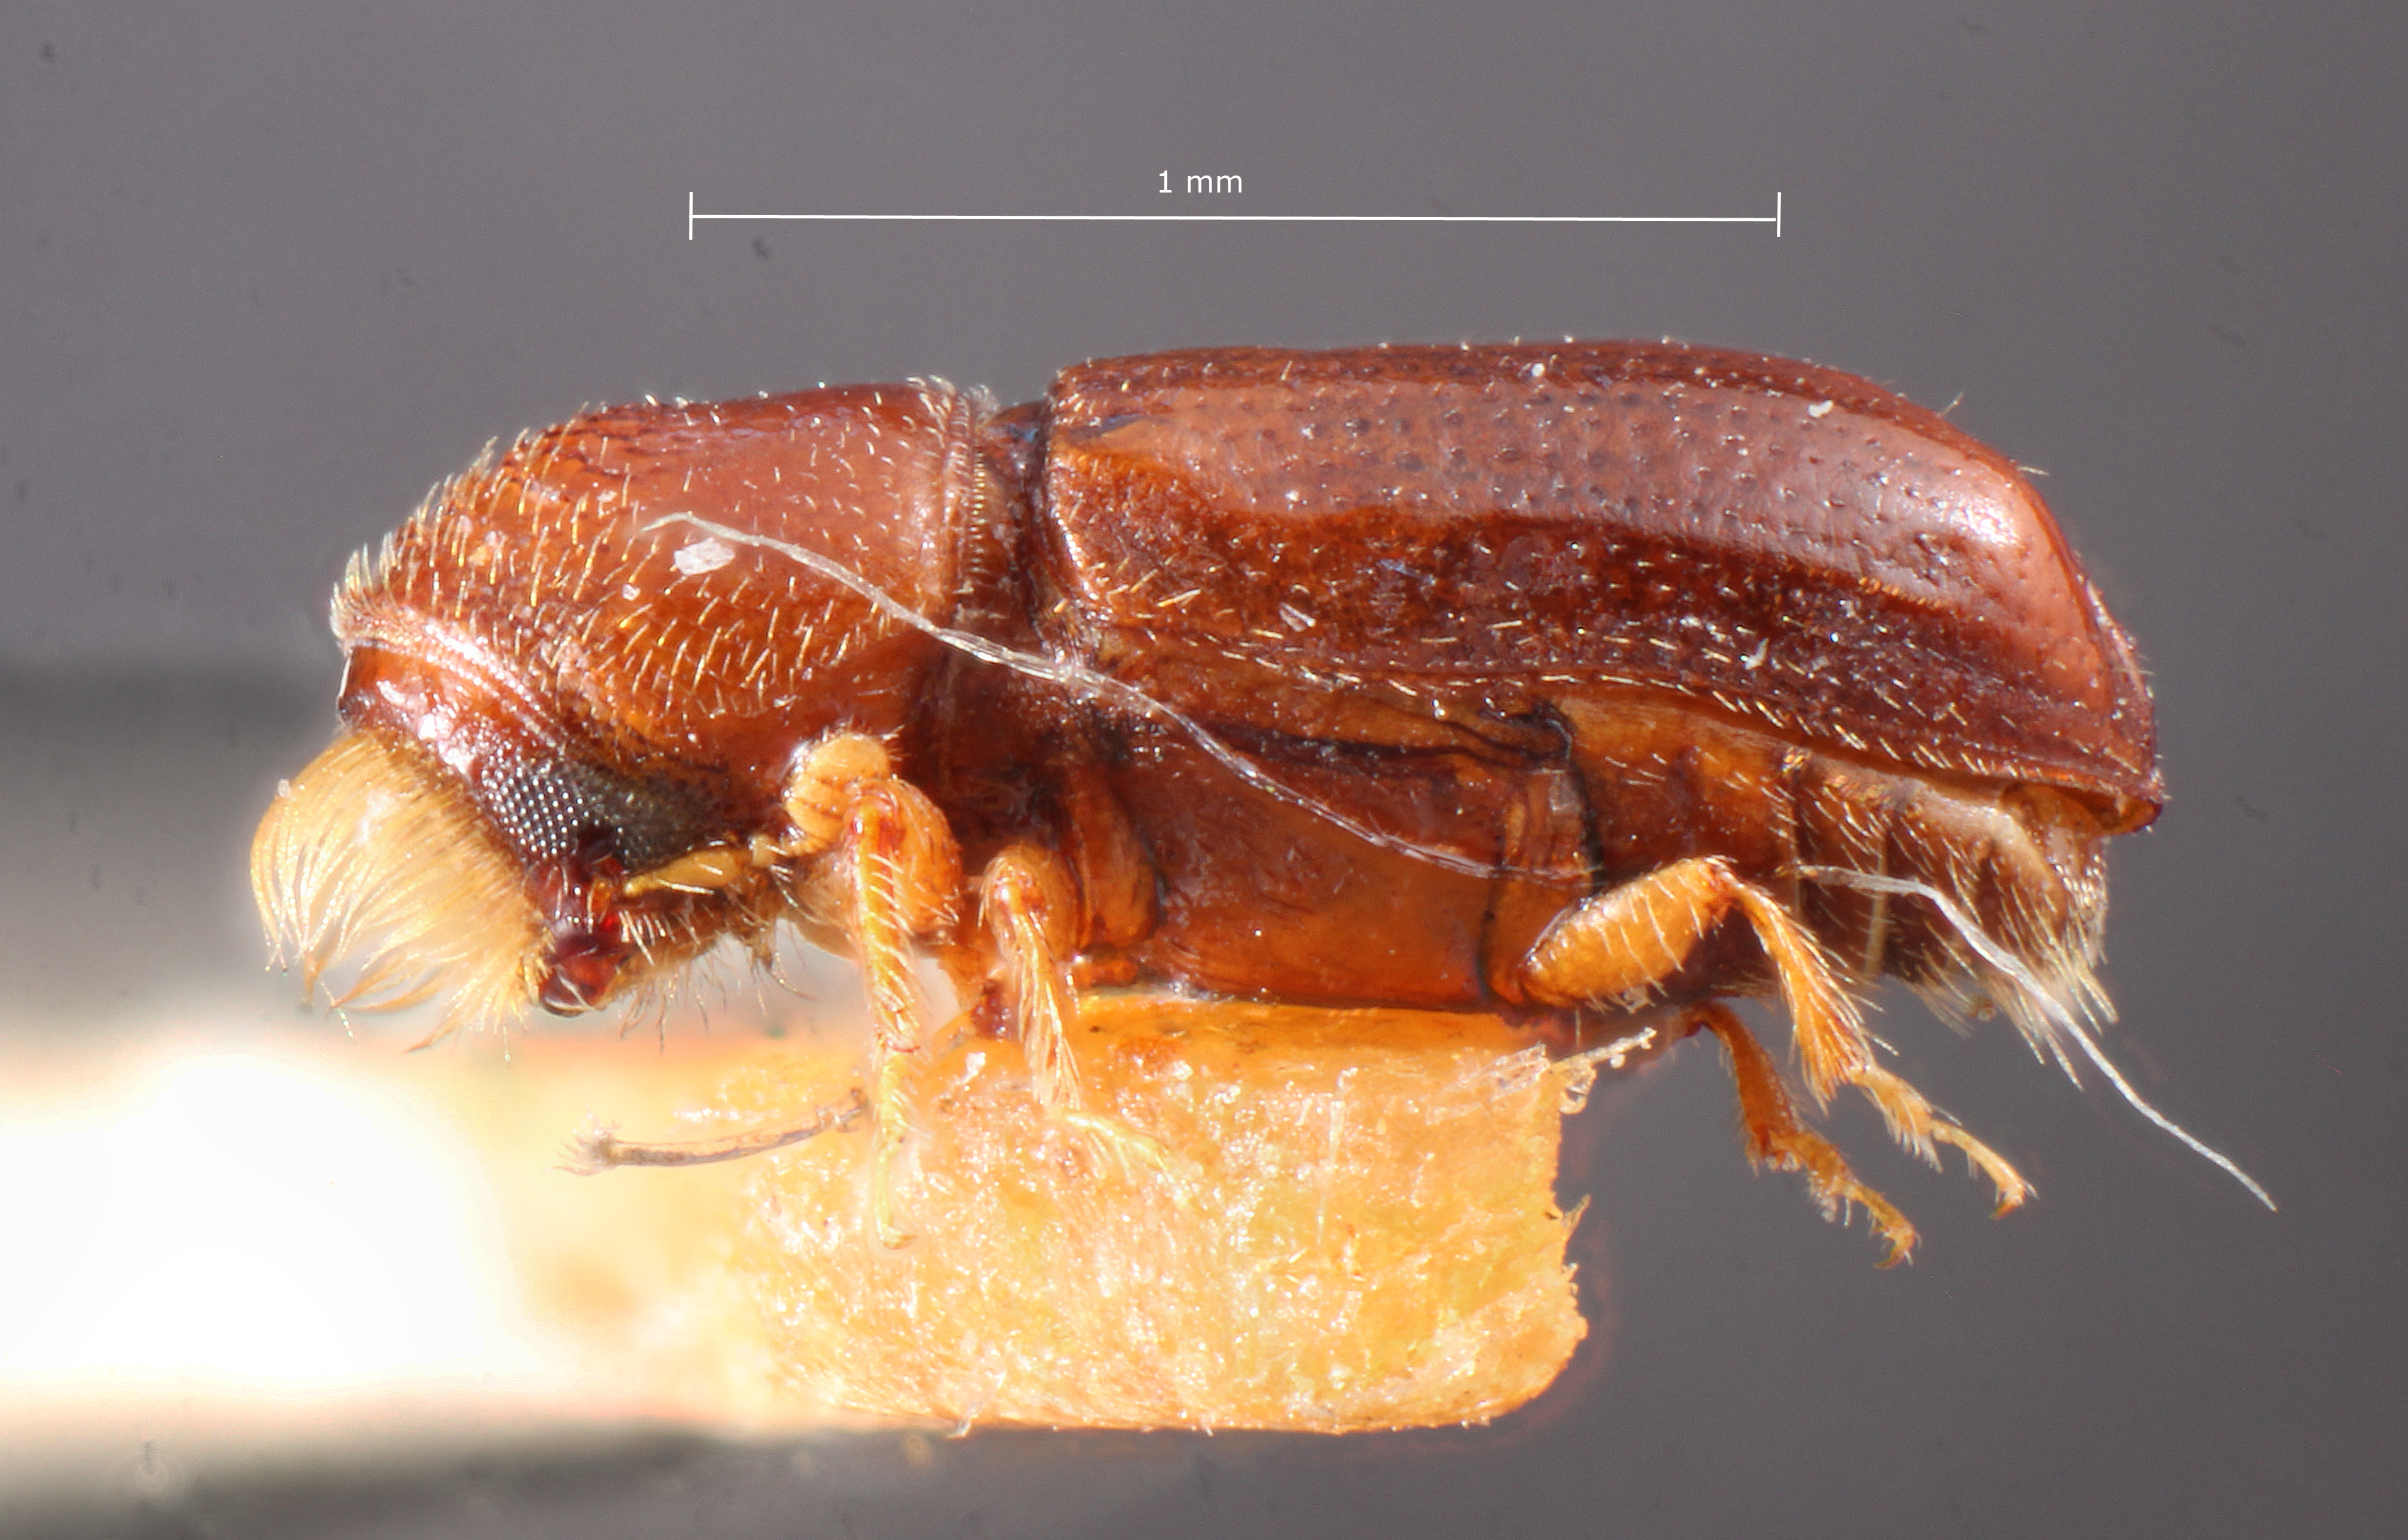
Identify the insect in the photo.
Pityophthorus infulatus
